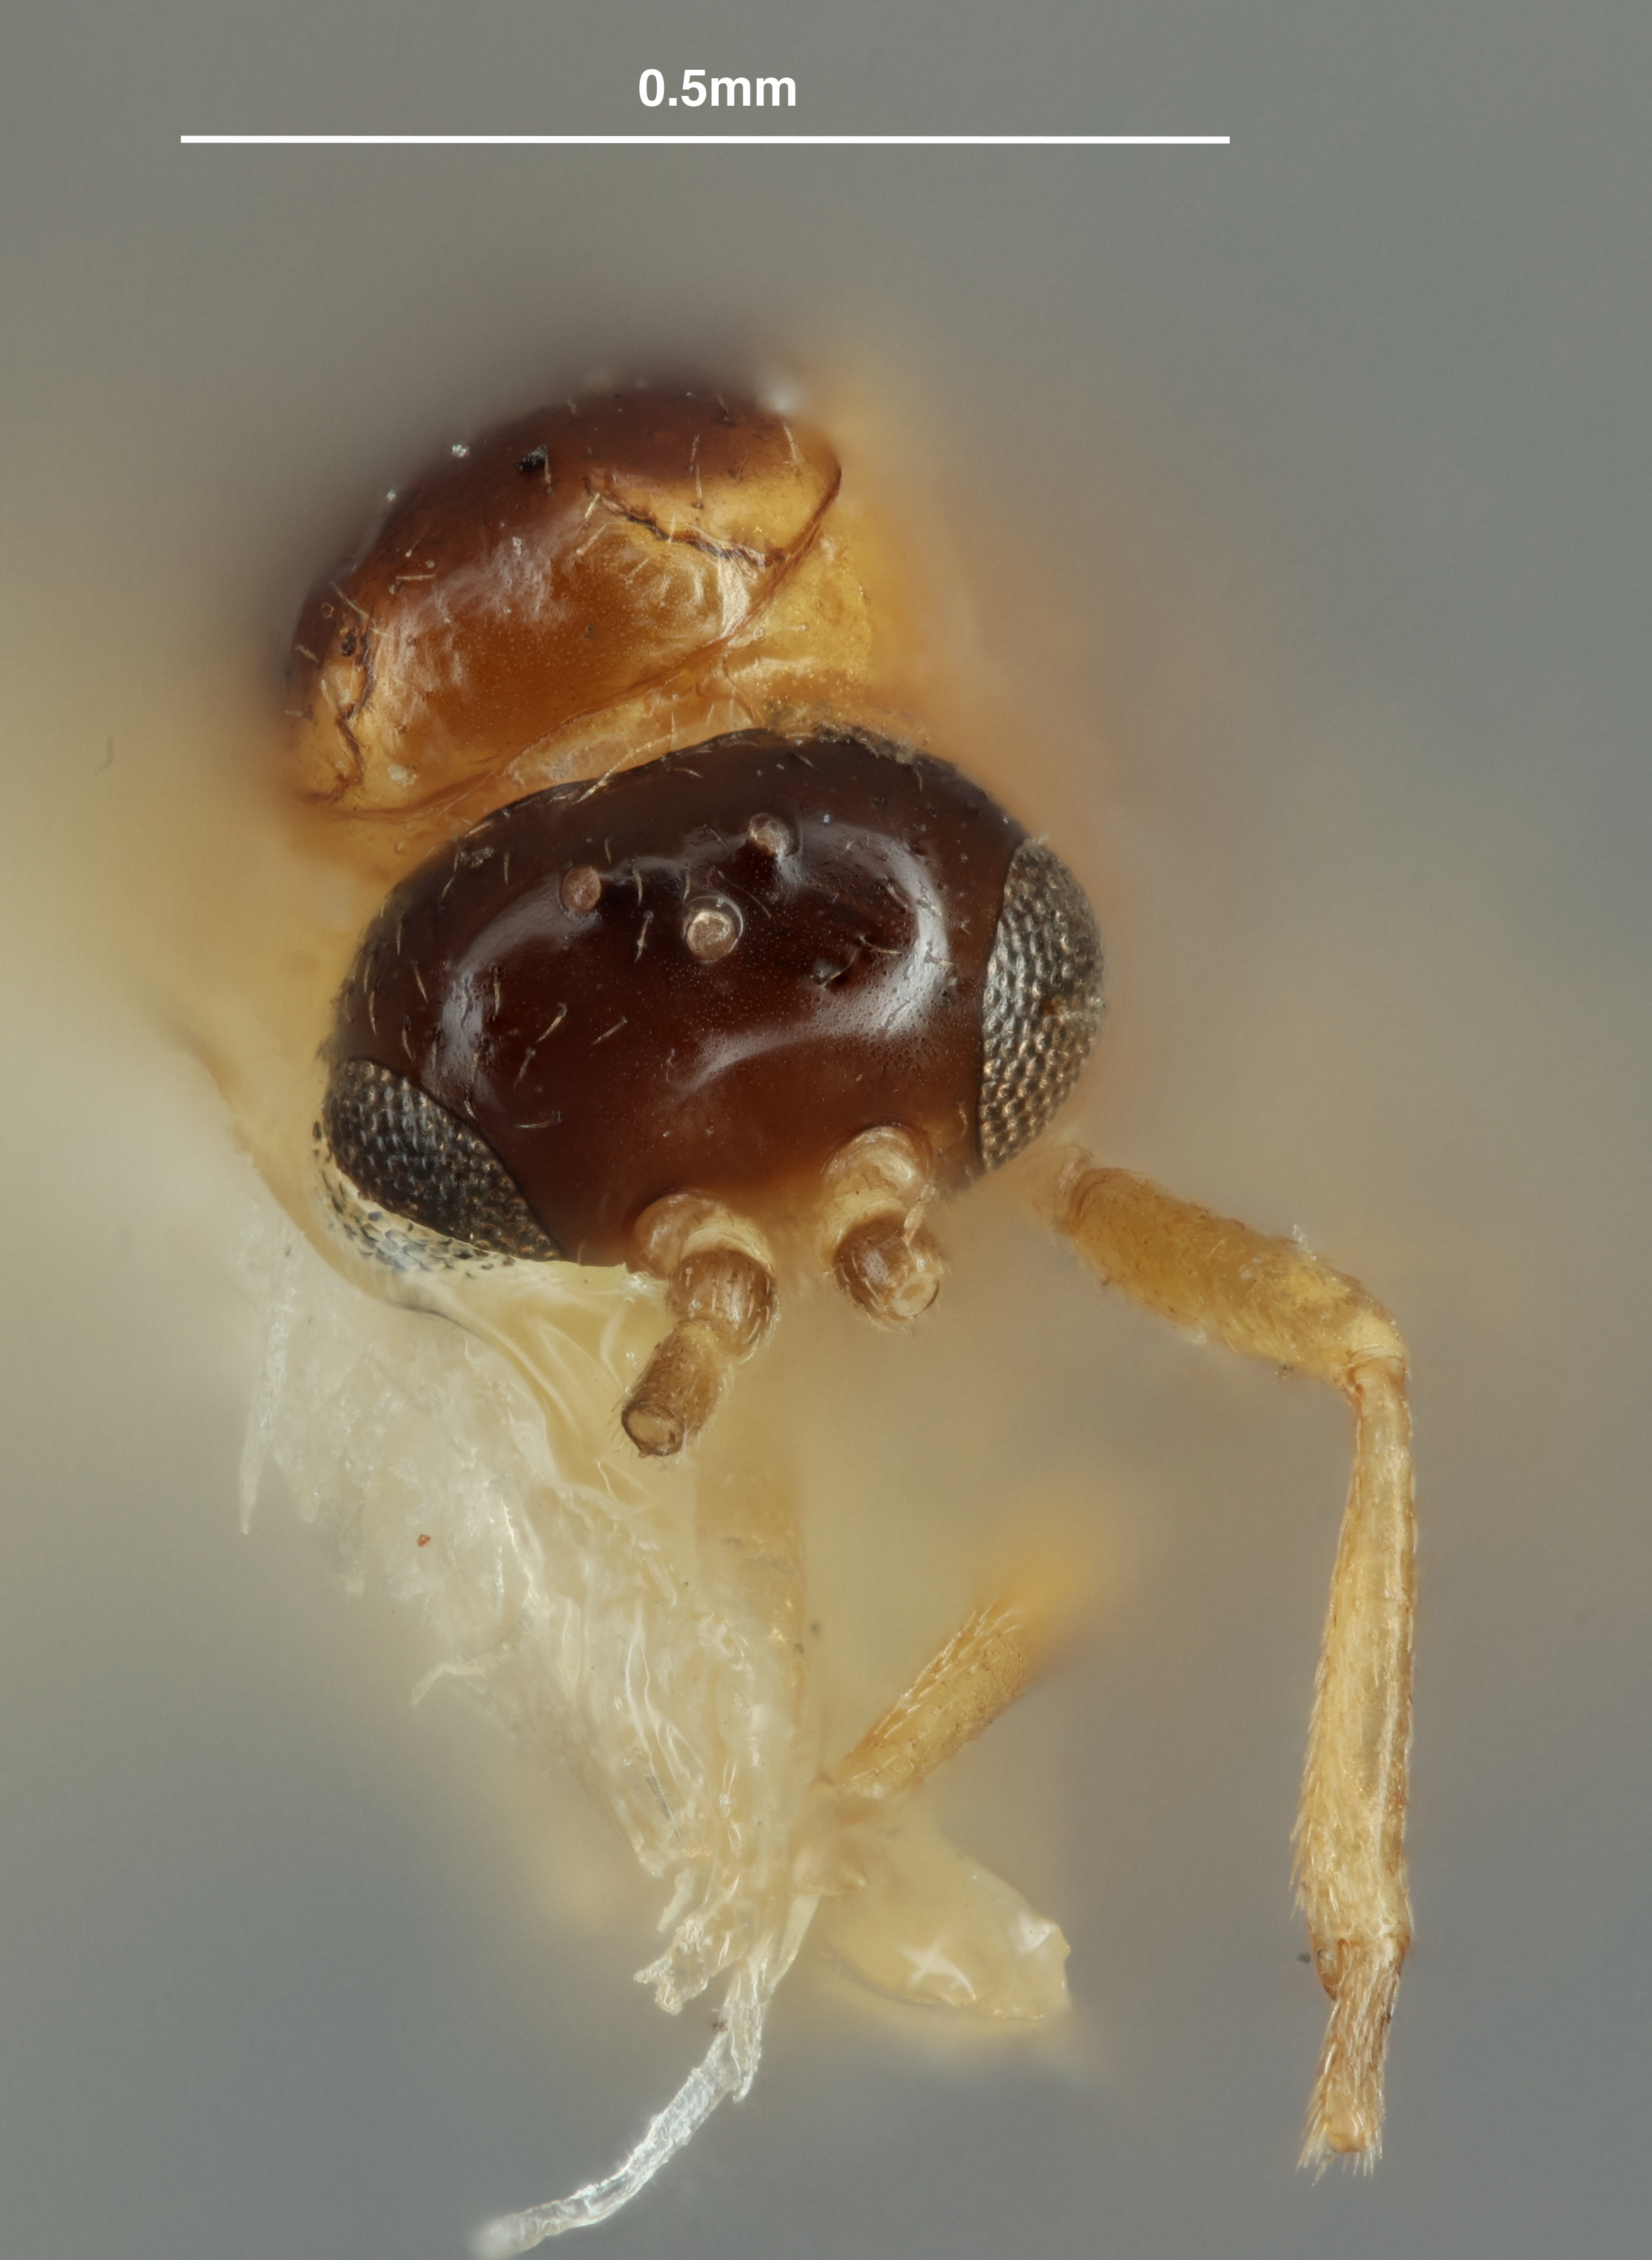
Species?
Lysiphlebus rugosa
